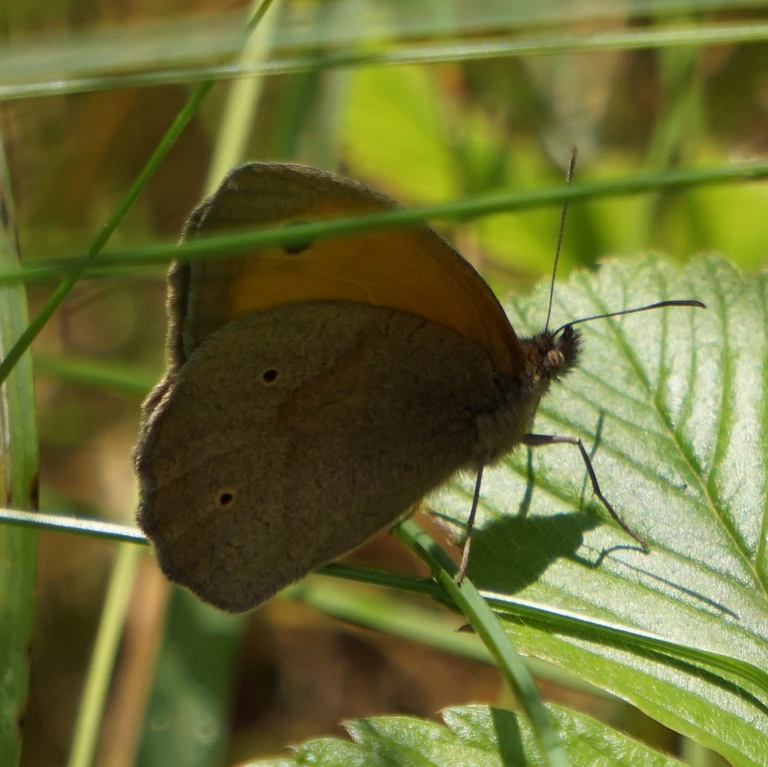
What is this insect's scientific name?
Maniola jurtina
